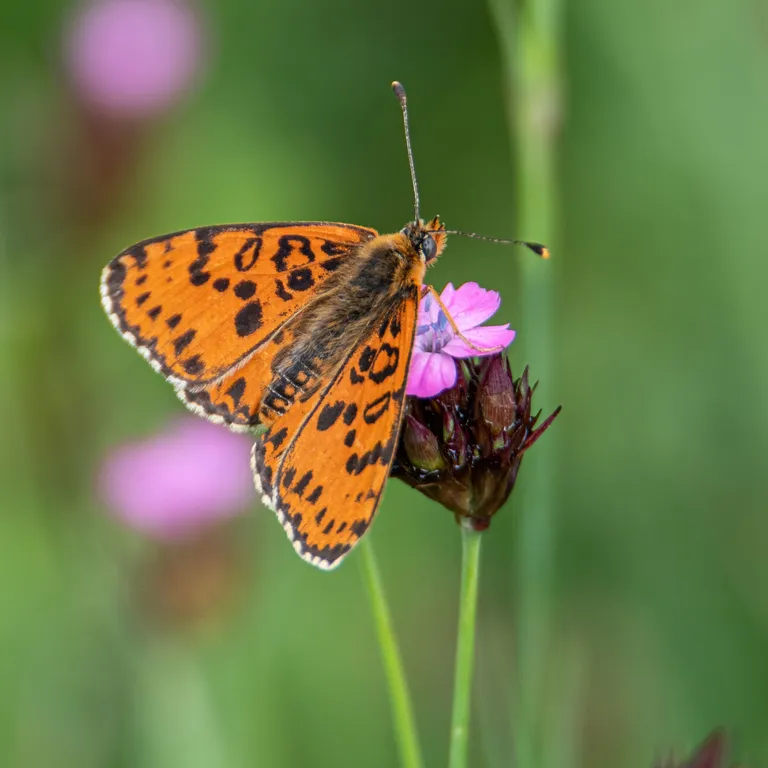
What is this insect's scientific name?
Melitaea didyma
